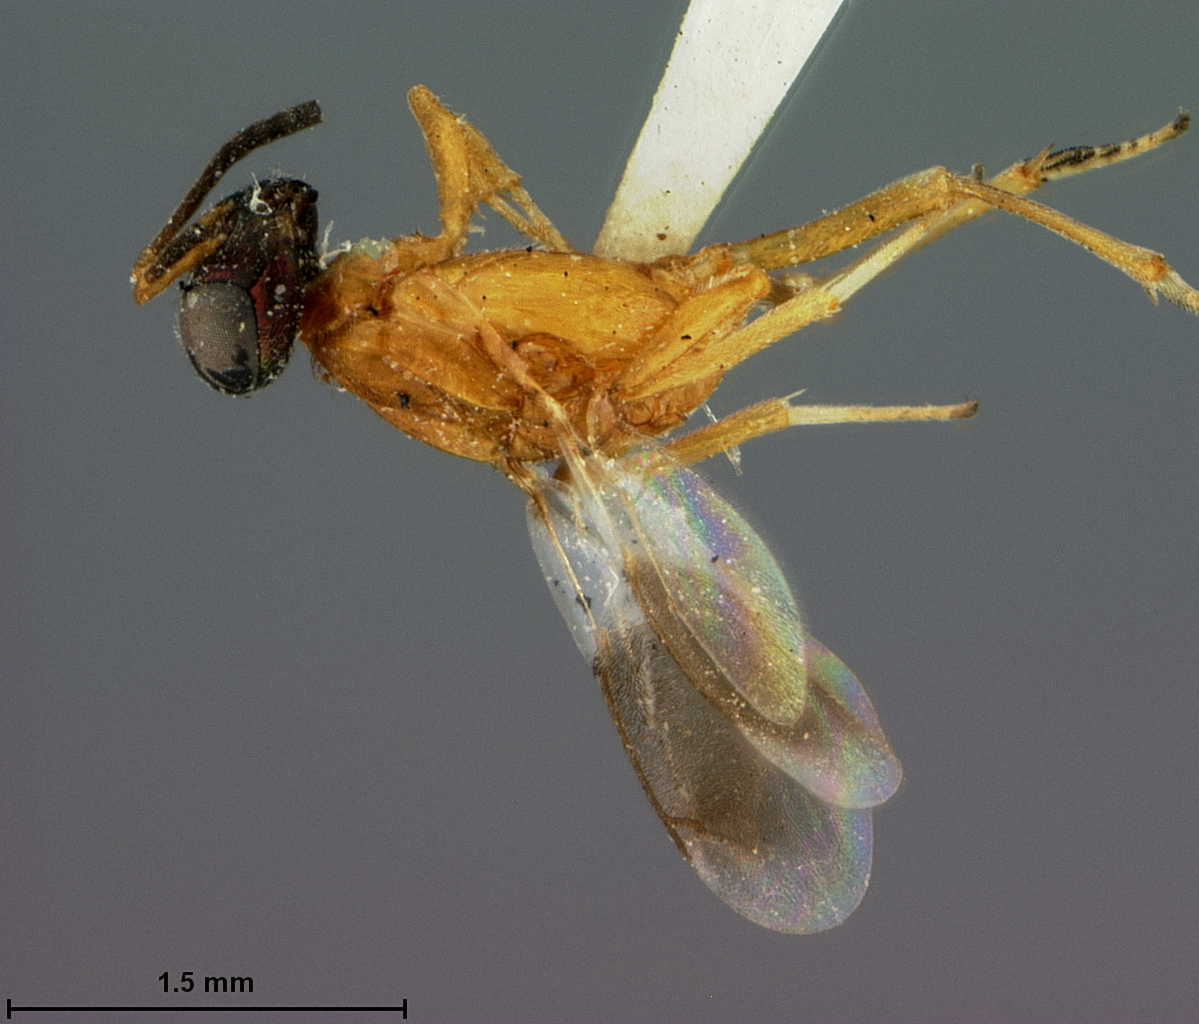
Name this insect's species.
Eupelmus conigerae
